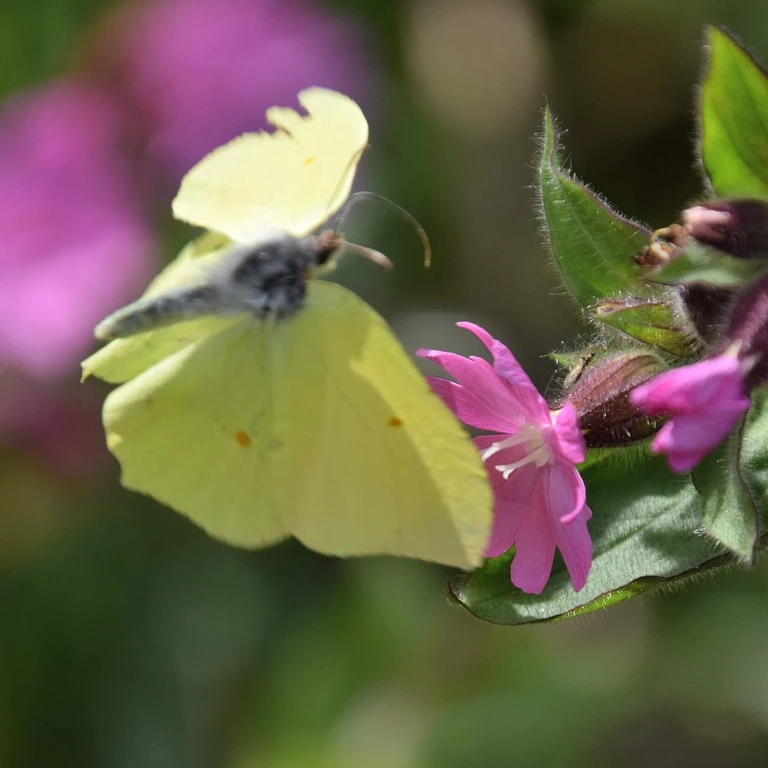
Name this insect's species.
Gonepteryx rhamni
